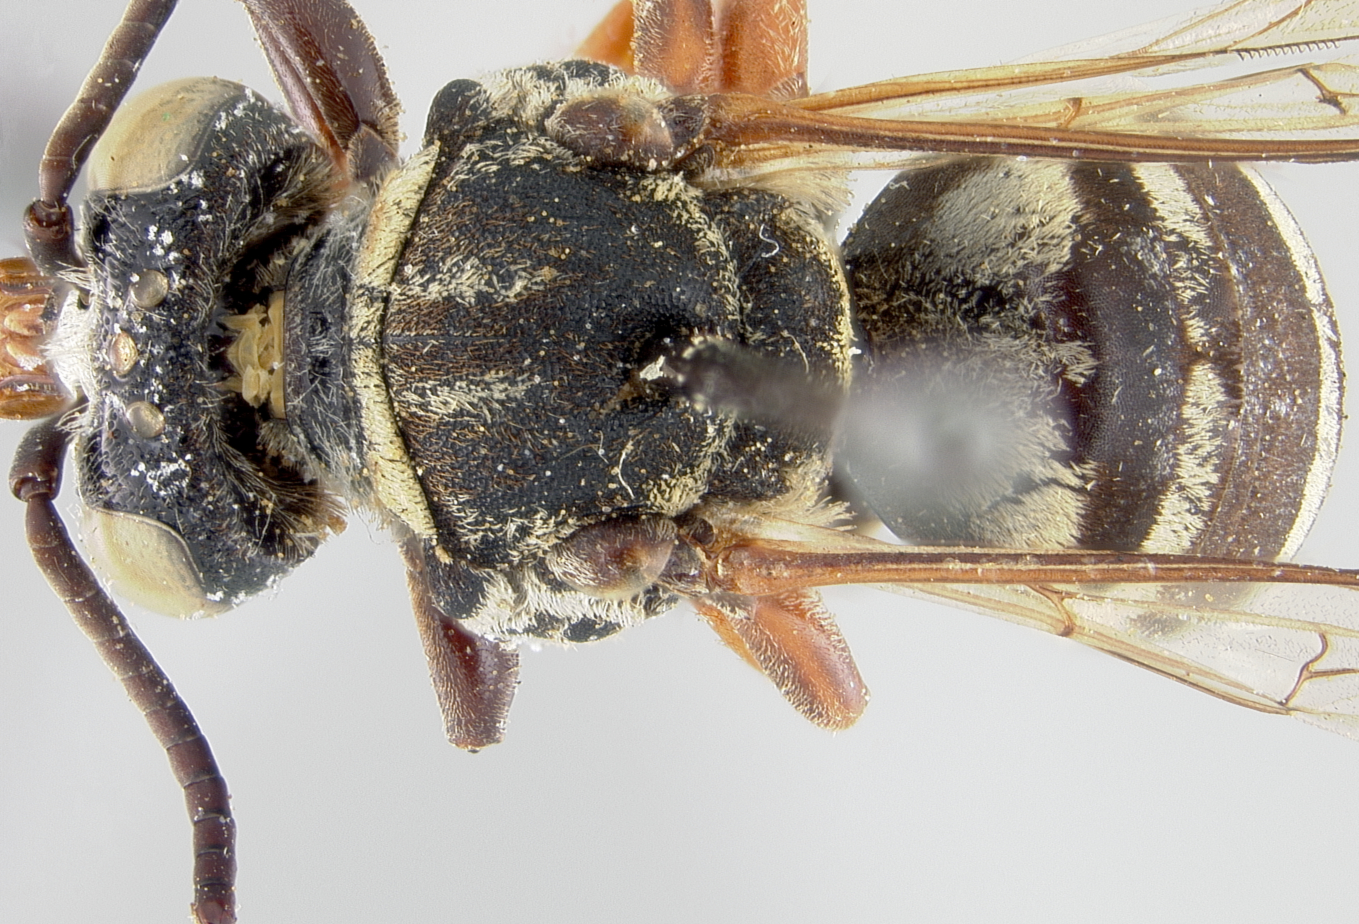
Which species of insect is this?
Triepeolus helianthi
